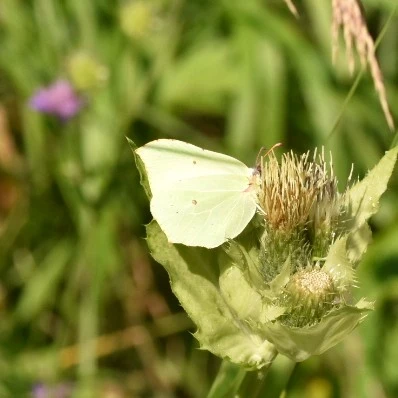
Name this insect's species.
Gonepteryx rhamni
